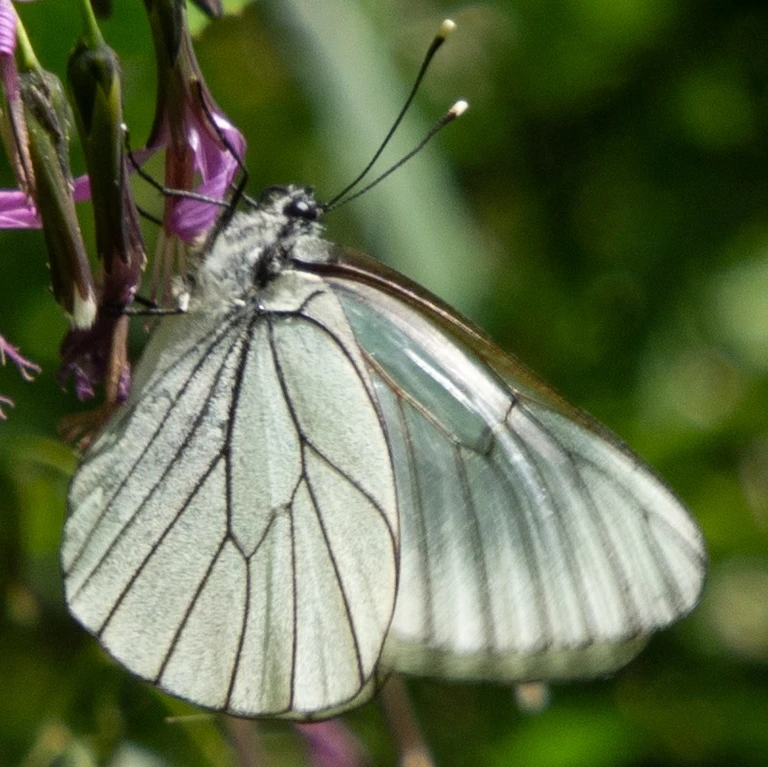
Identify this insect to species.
Aporia crataegi
